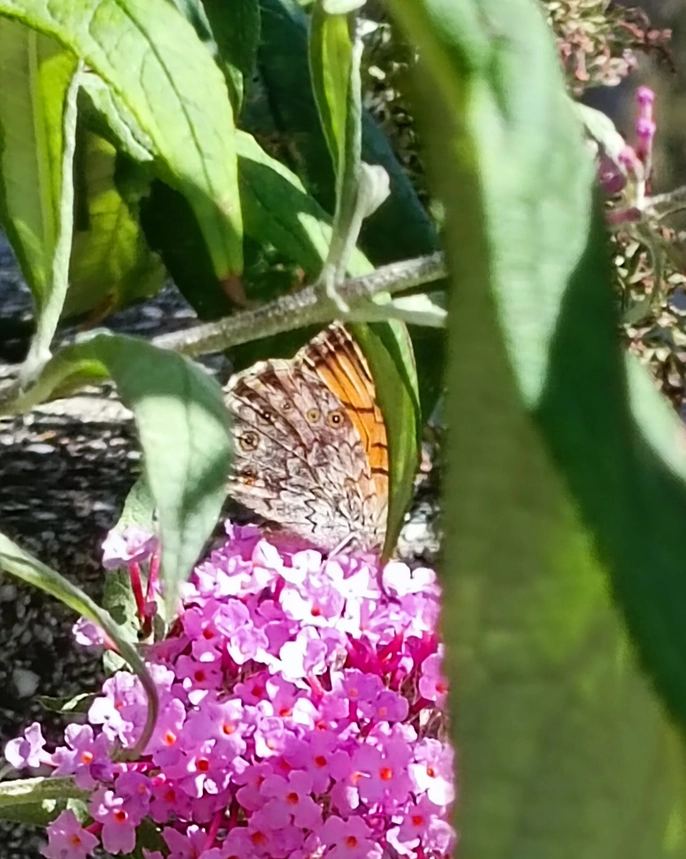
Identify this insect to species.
Lasiommata megera (also Pararge megera)
